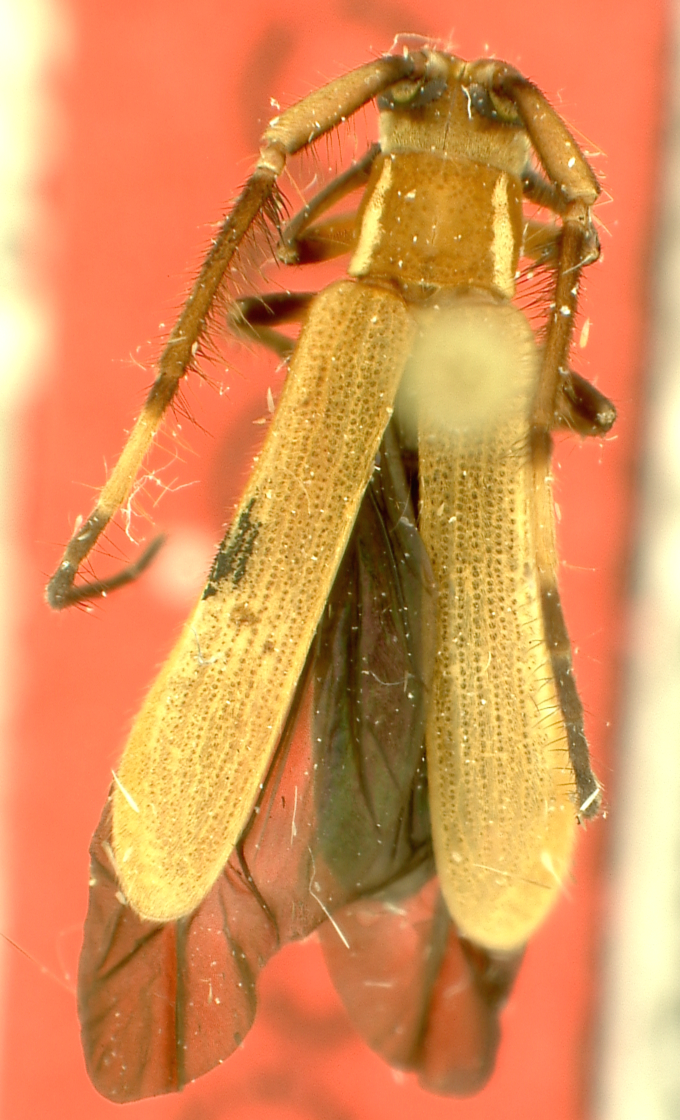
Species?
Tyrinthia aurantia
